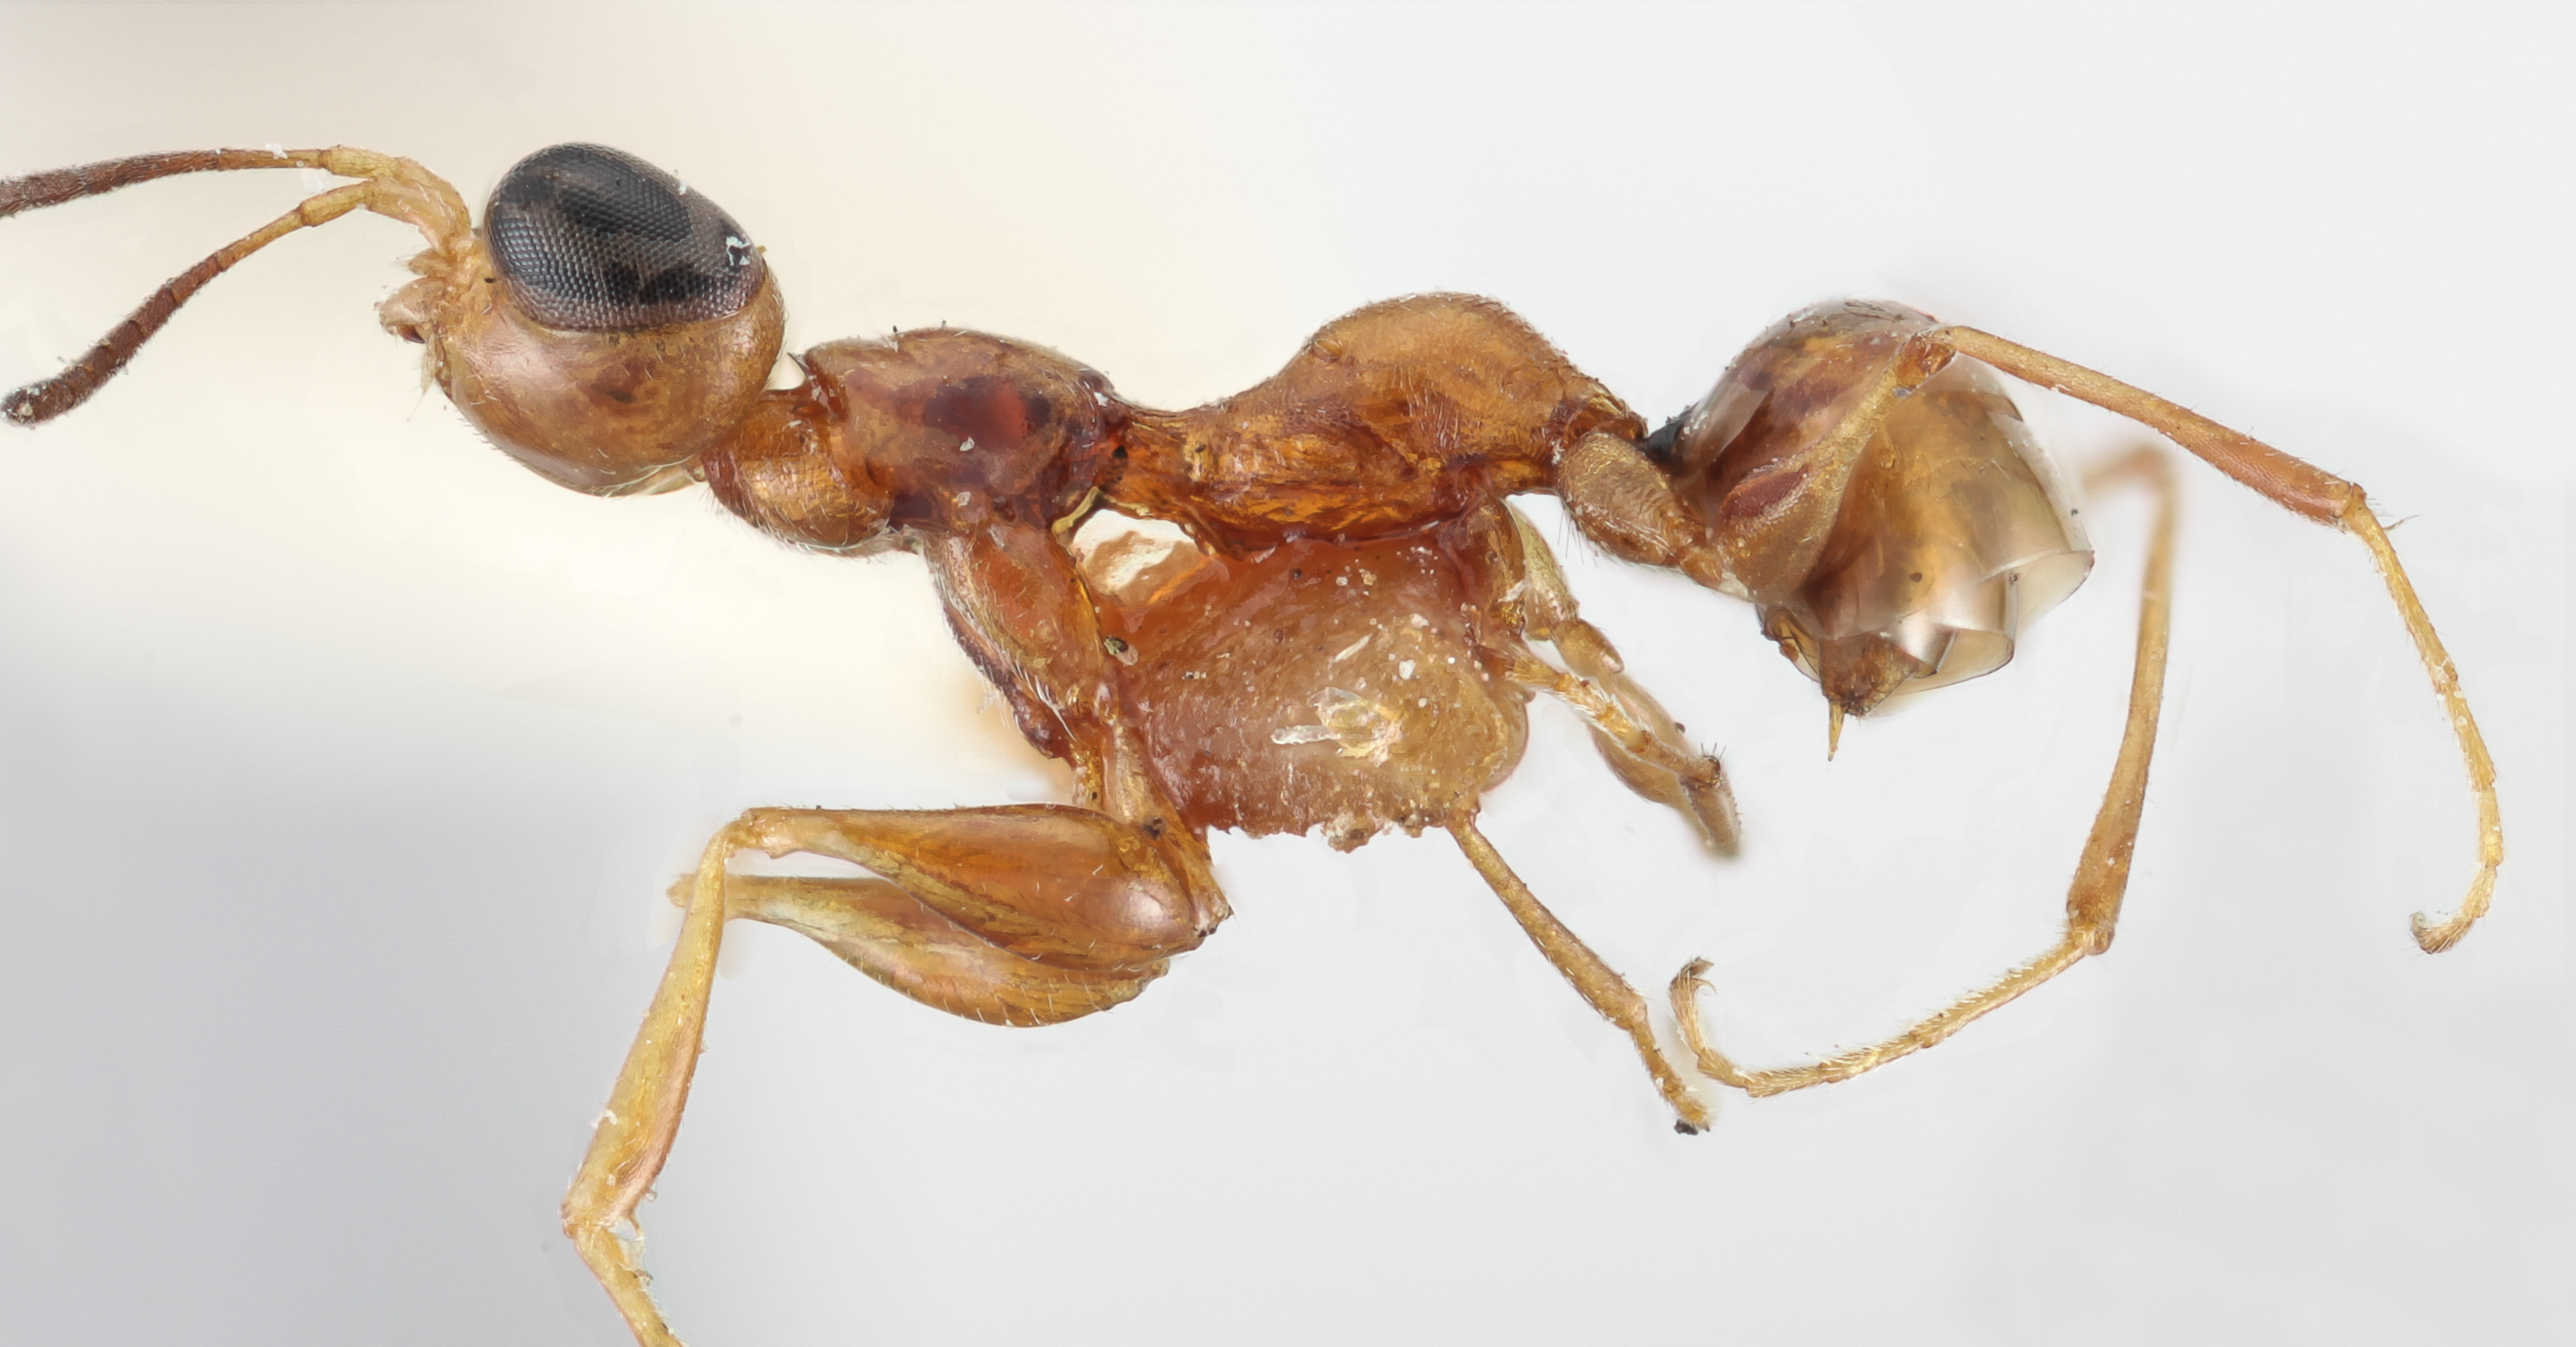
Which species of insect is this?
Gonatopus agropyrus
